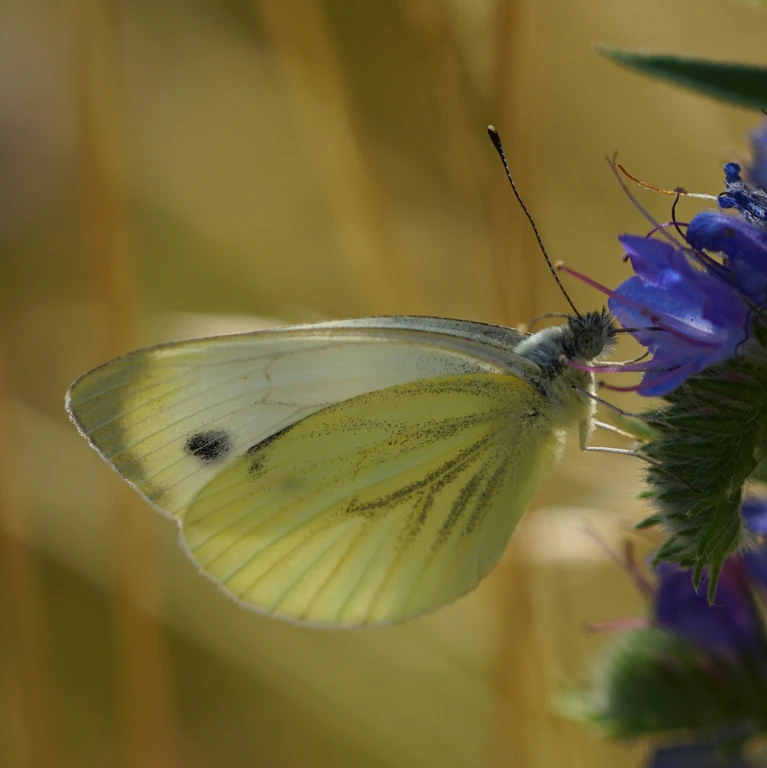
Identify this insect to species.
Pieris napi
